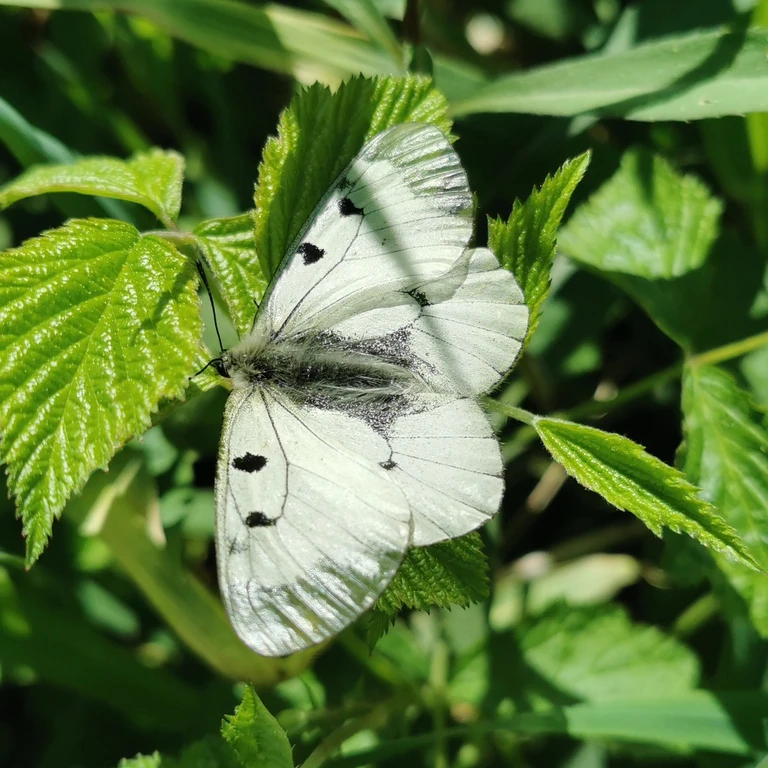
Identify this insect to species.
Parnassius mnemosyne
